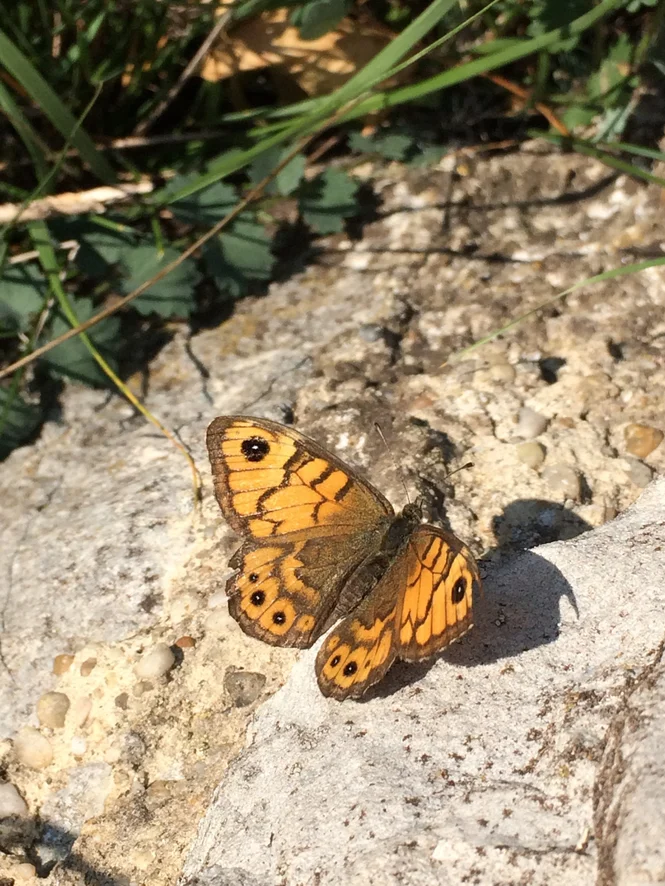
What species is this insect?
Lasiommata megera (also Pararge megera)
